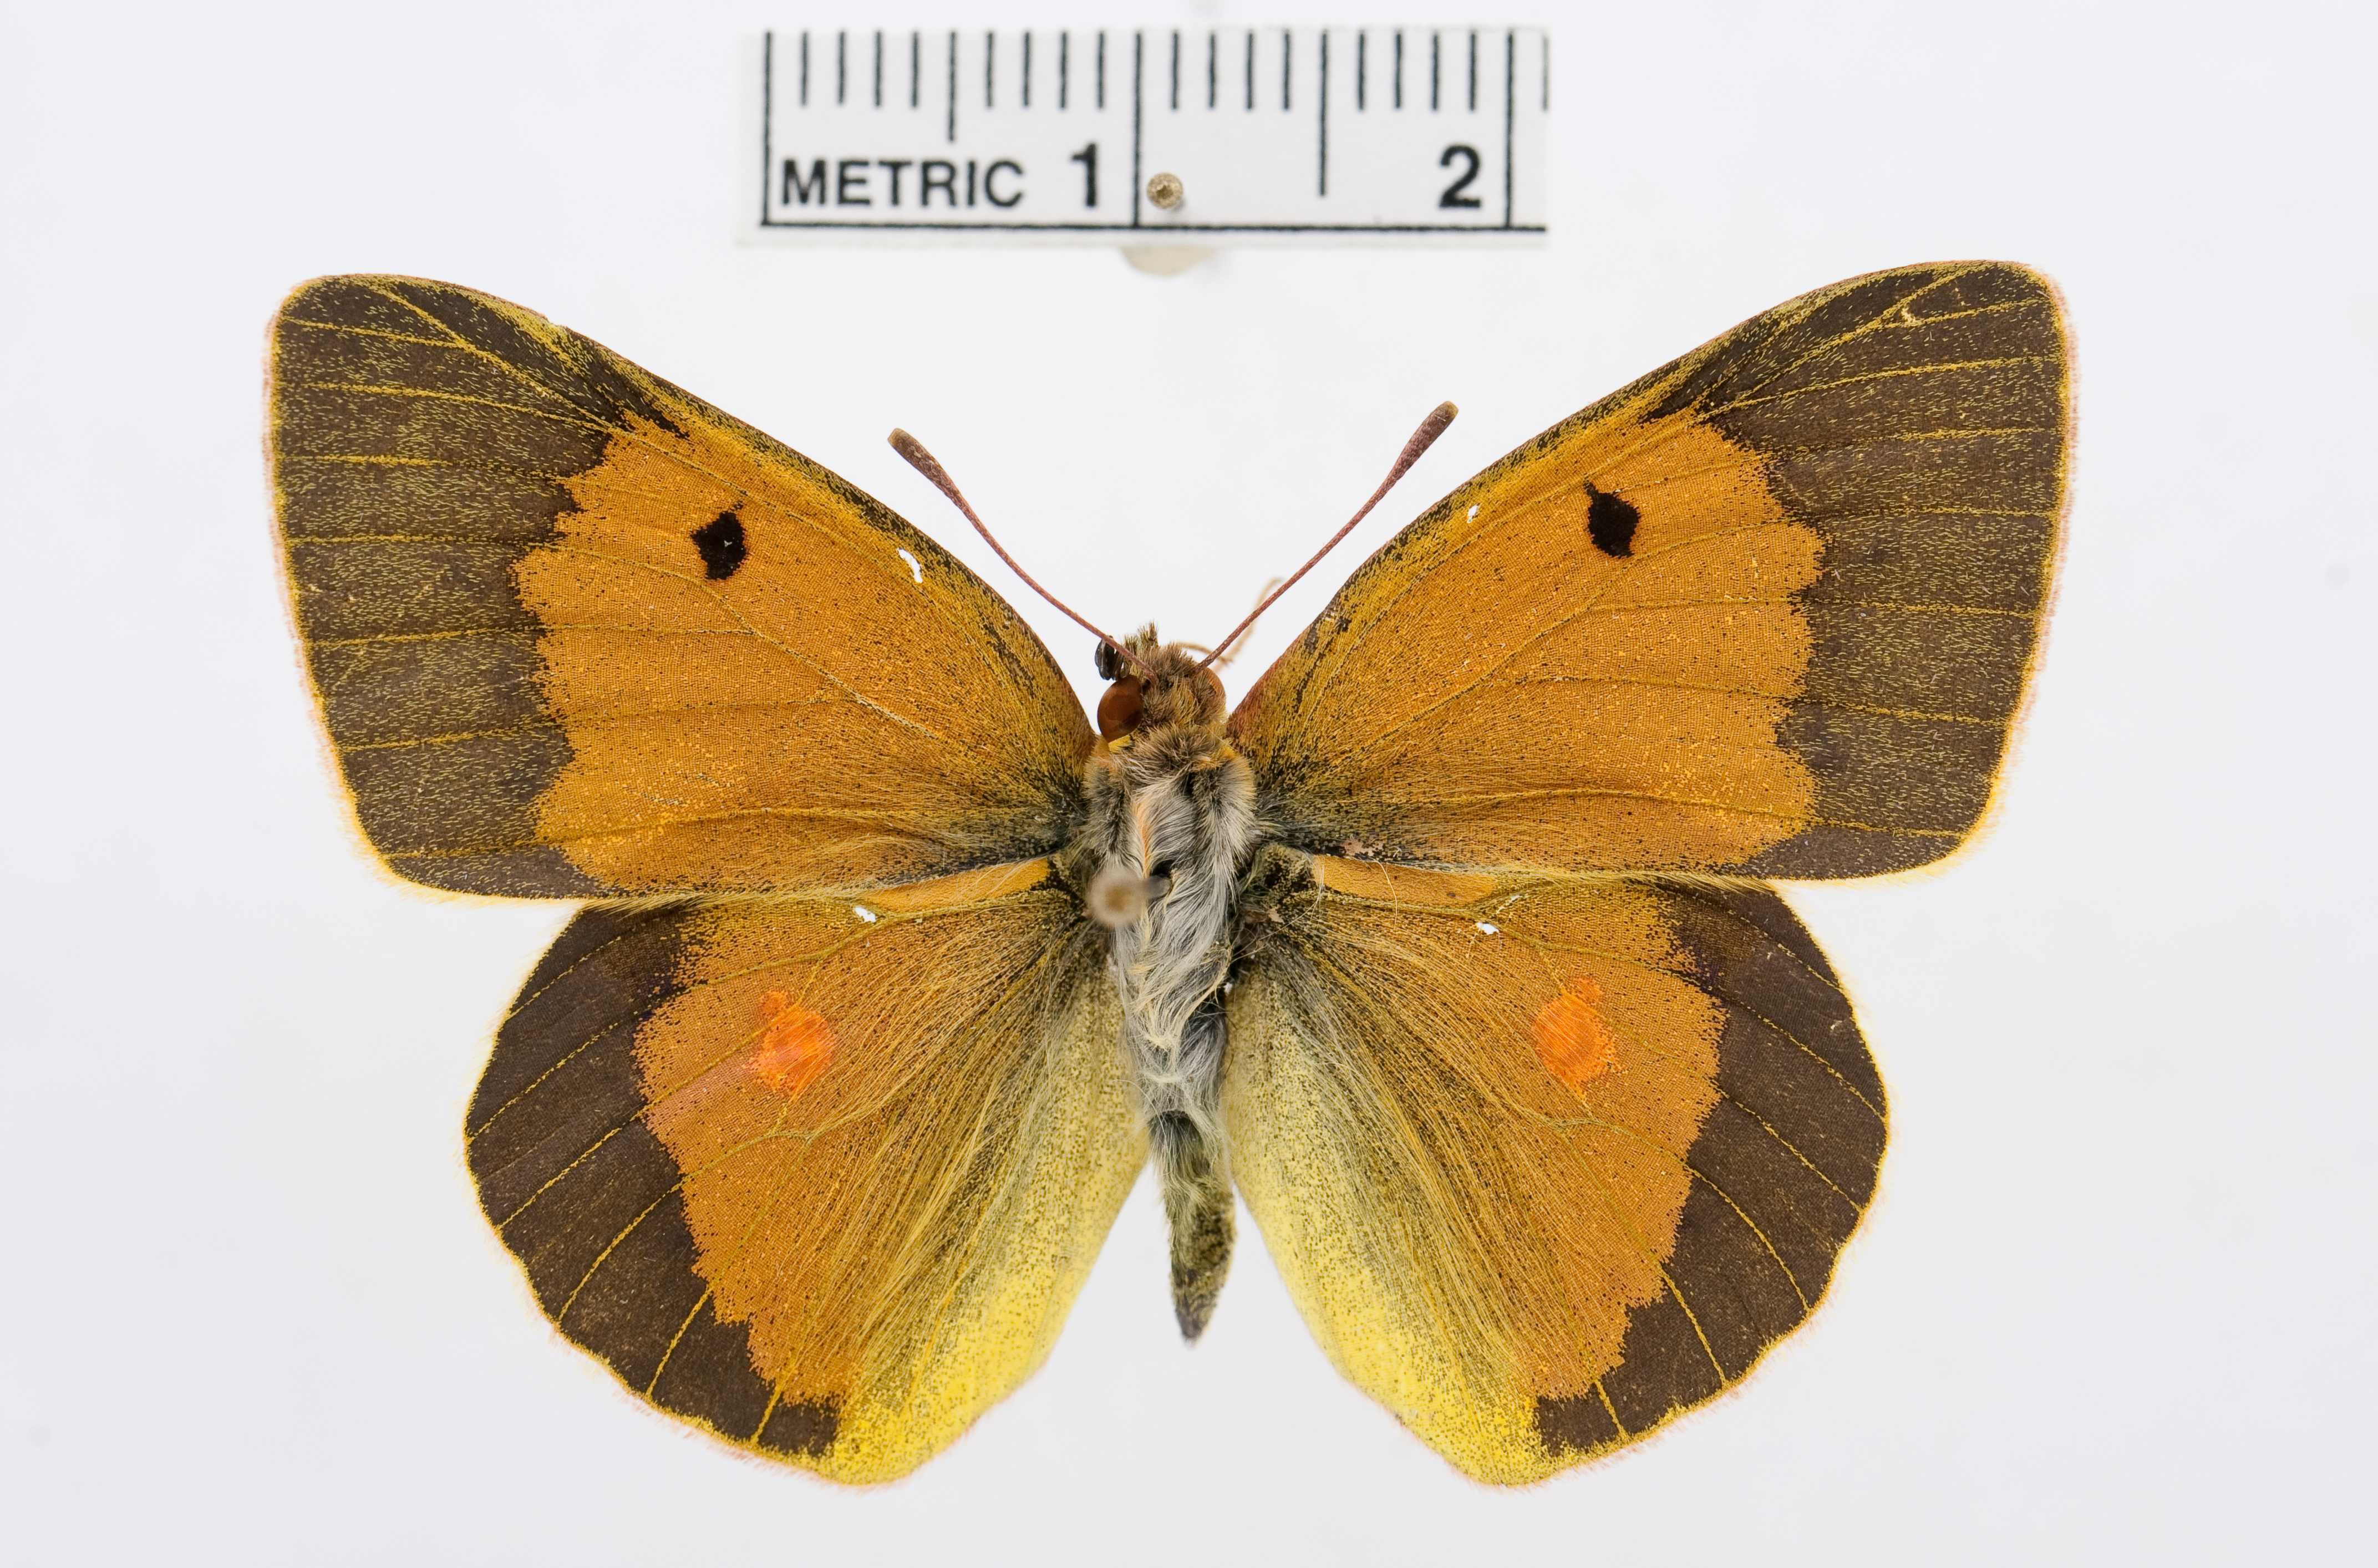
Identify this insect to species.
Colias diva
